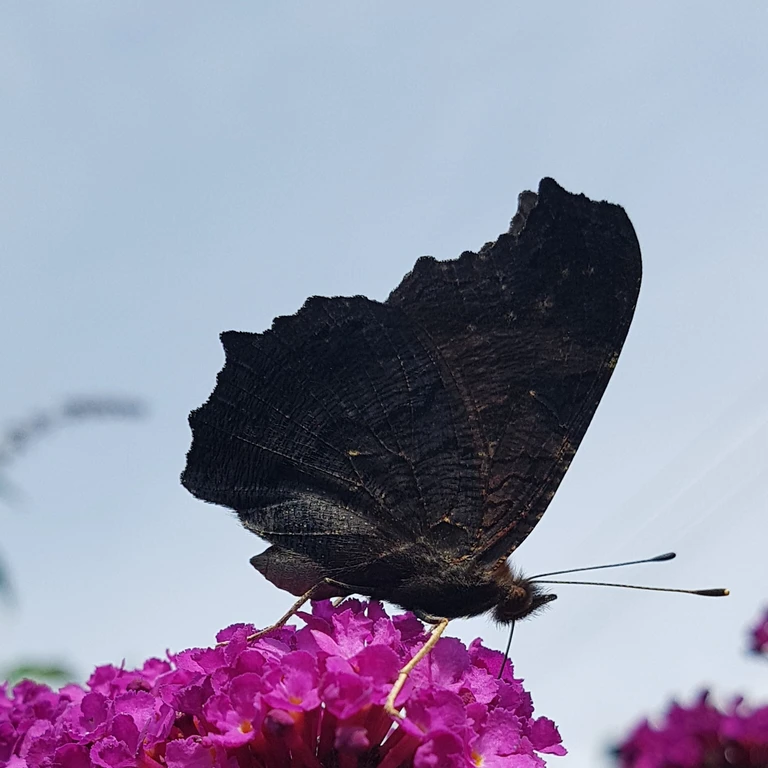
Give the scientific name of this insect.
Aglais io
